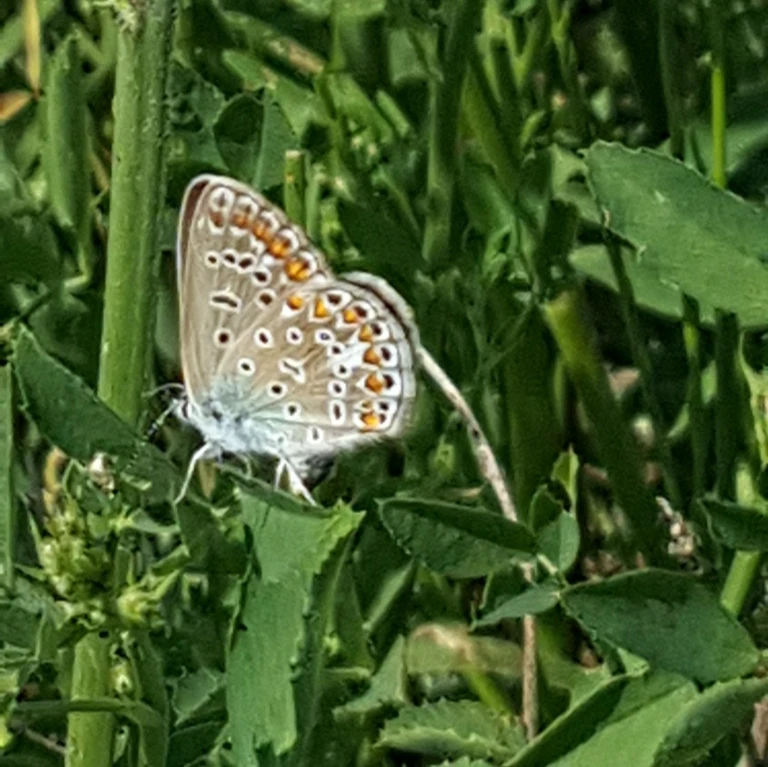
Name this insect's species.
Polyommatus icarus
